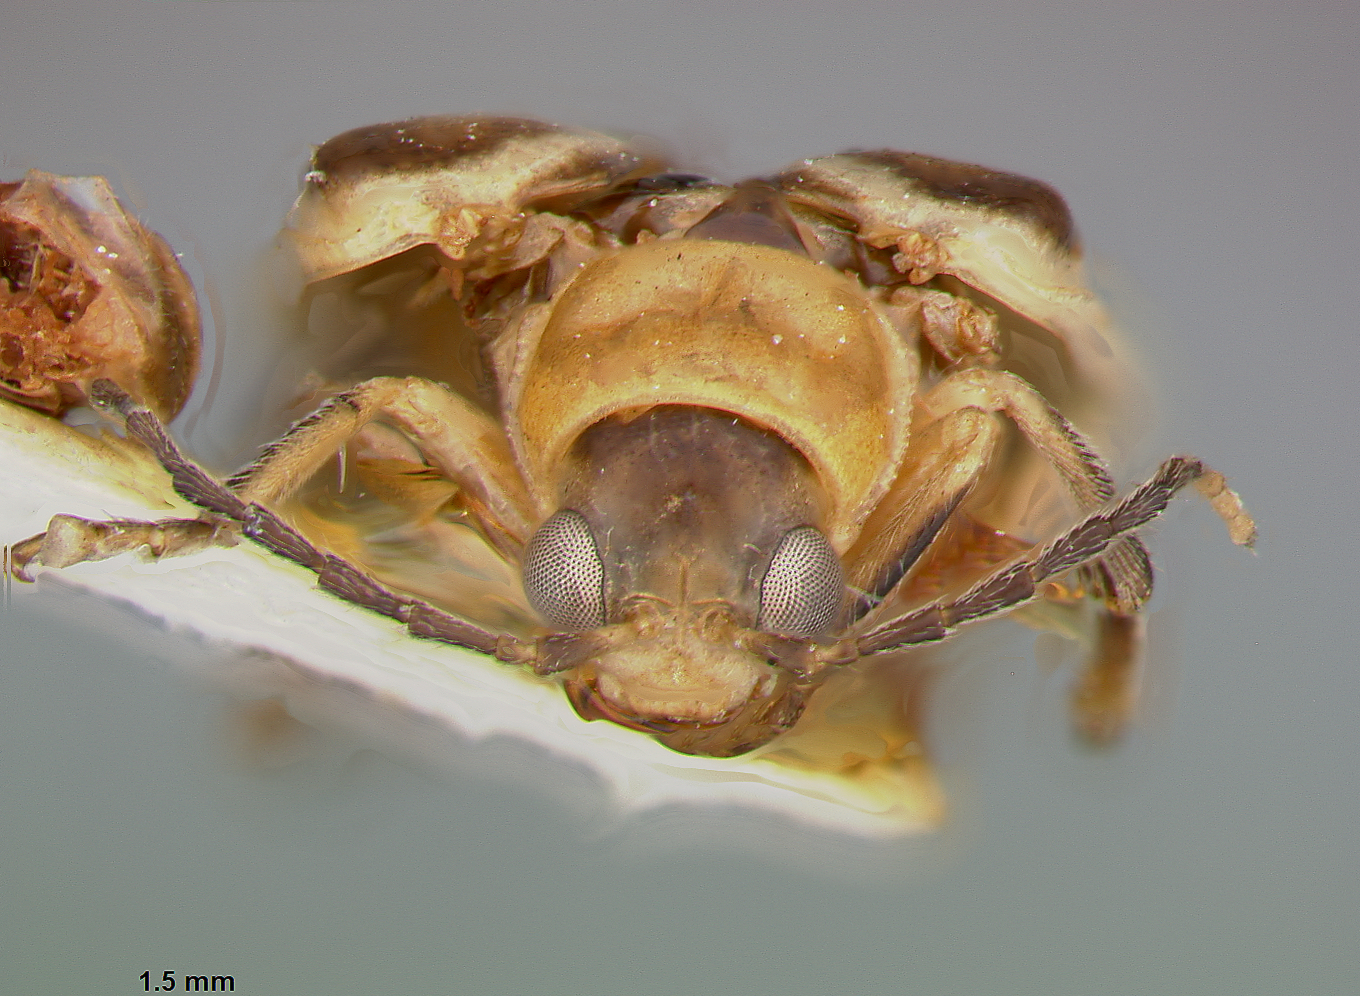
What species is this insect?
Neobrotica rogaguaensis
